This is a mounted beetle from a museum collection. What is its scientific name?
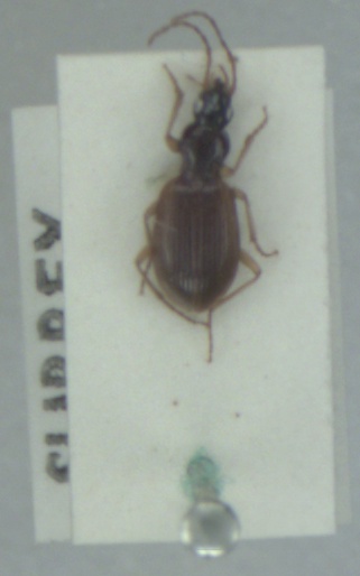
Oxypselaphus obscurus
